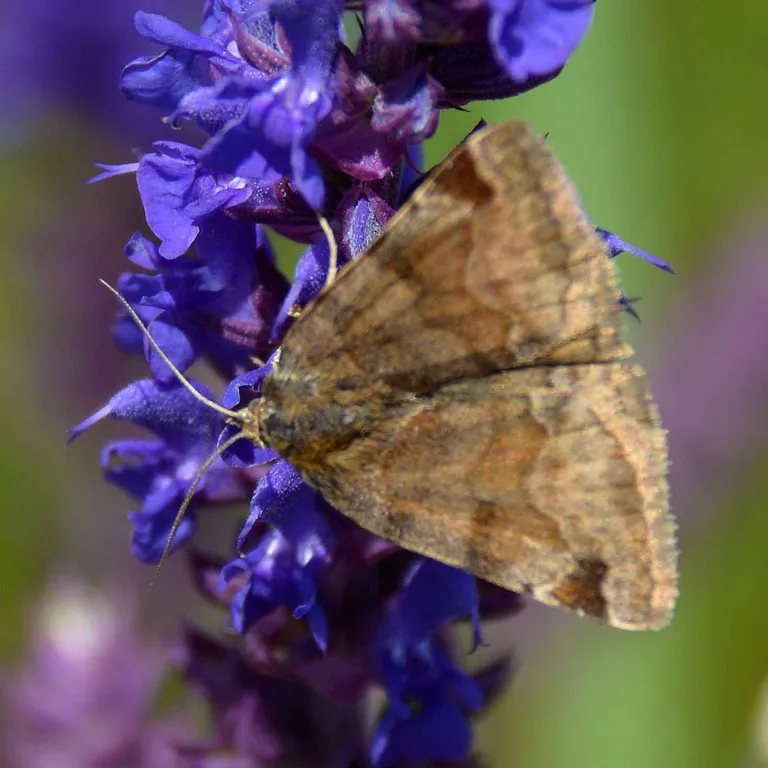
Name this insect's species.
Euclidia glyphica
